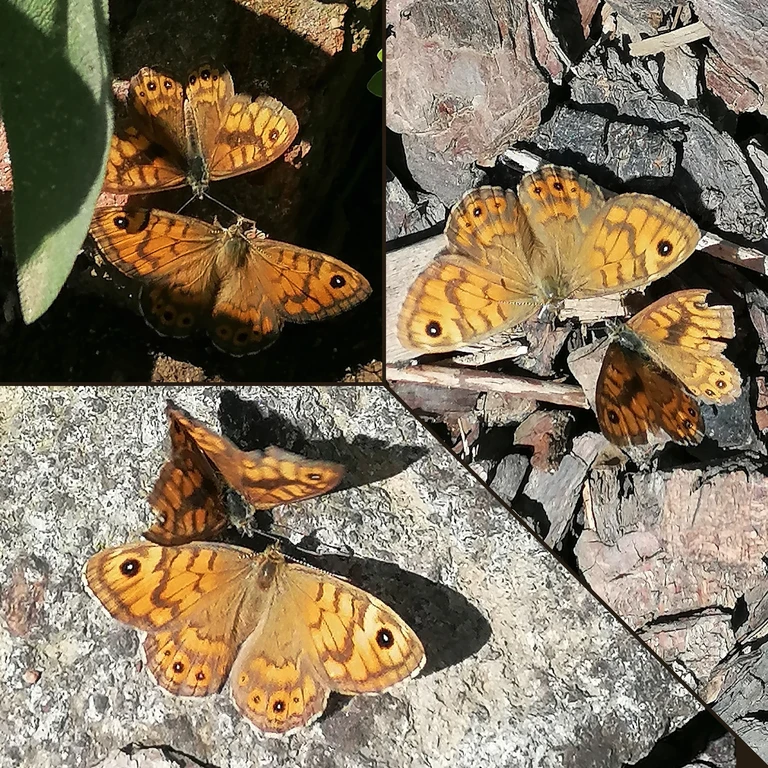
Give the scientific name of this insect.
Lasiommata megera (also Pararge megera)
